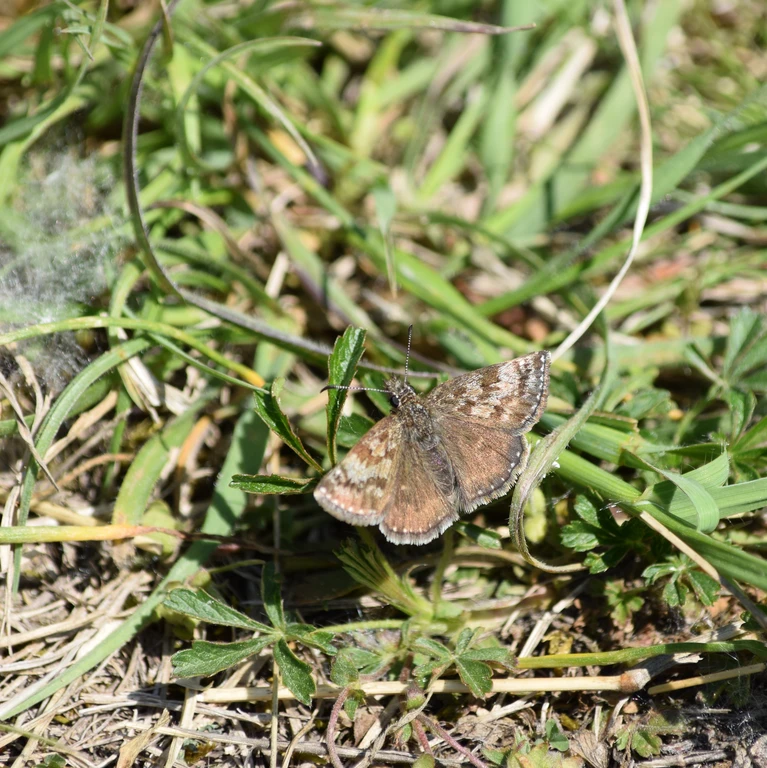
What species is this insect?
Erynnis tages
